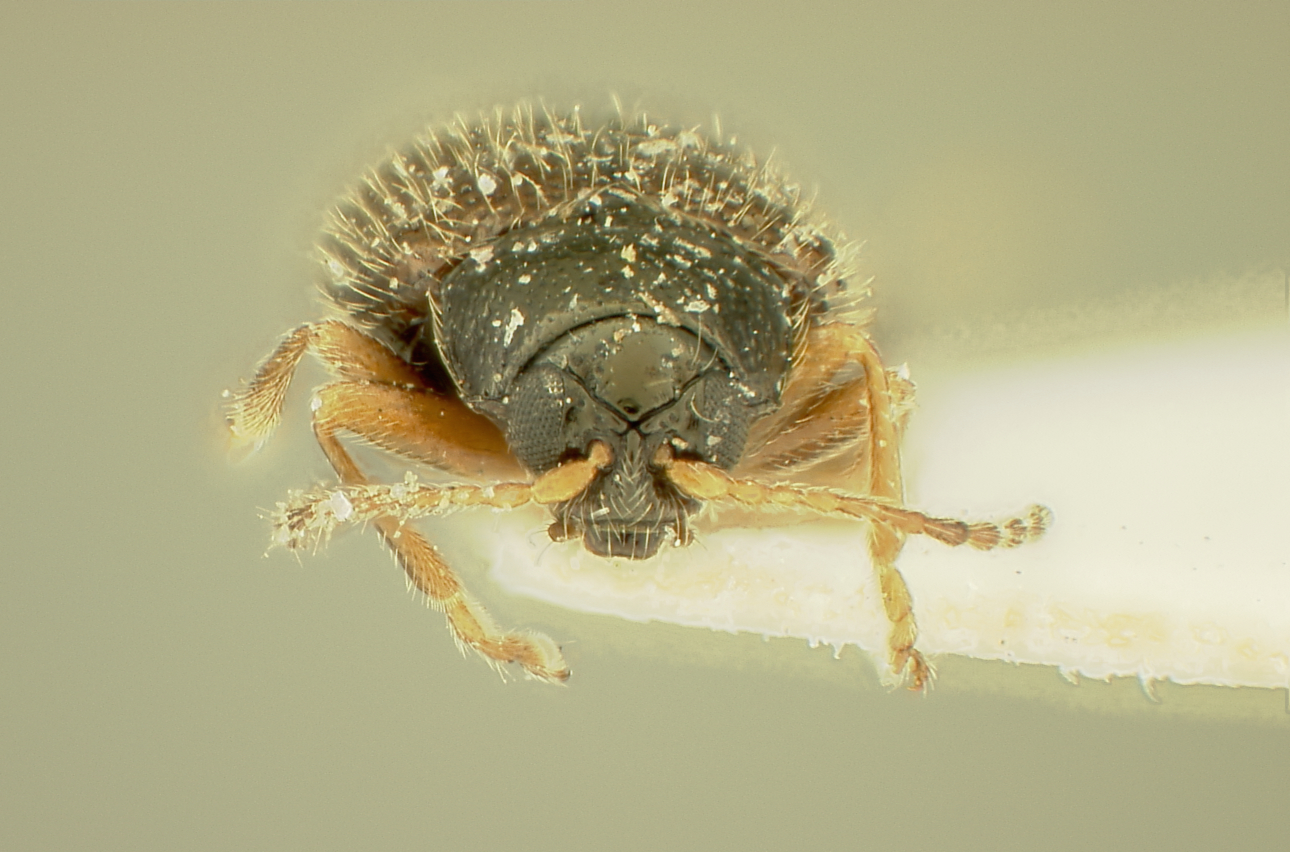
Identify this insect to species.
Epitrix yanazarae
